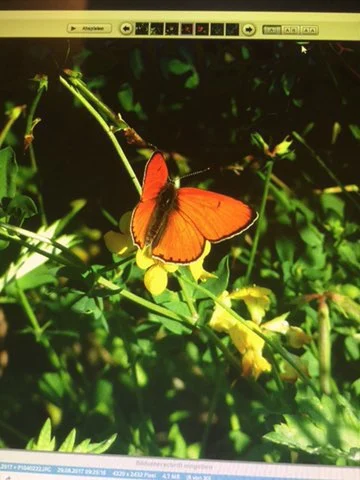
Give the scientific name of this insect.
Lycaena dispar
